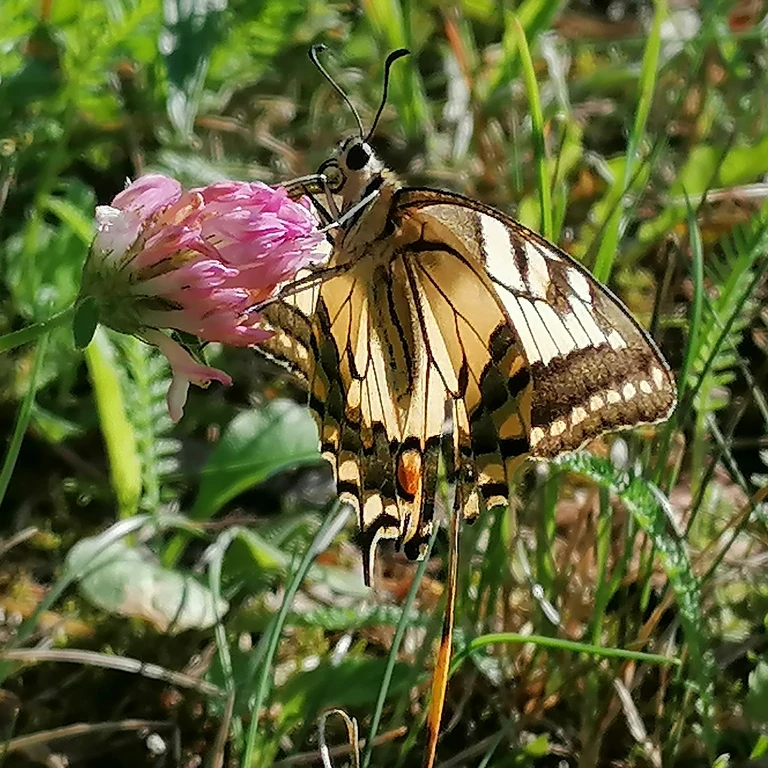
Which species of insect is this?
Papilio machaon
